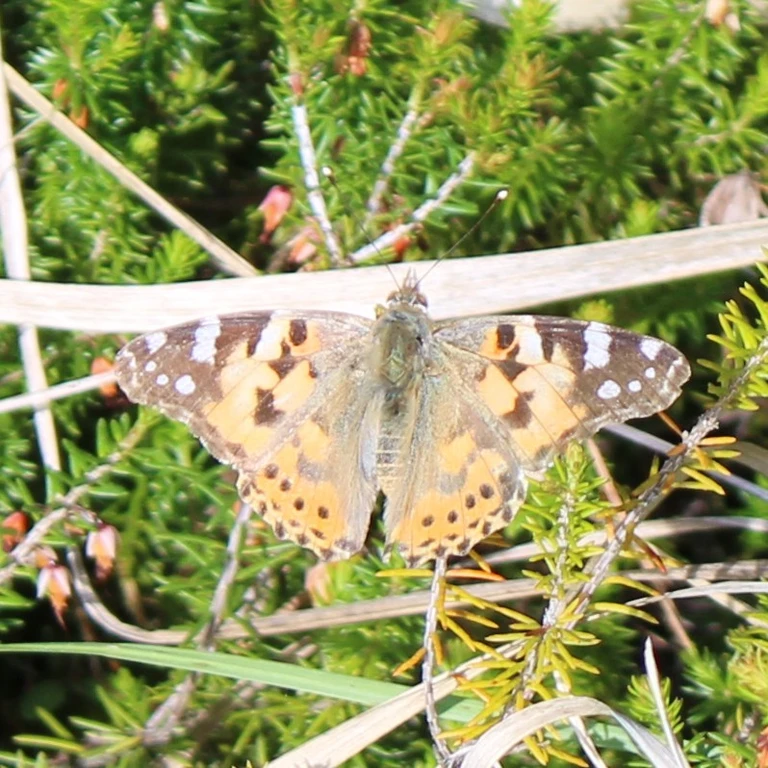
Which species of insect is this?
Vanessa cardui
